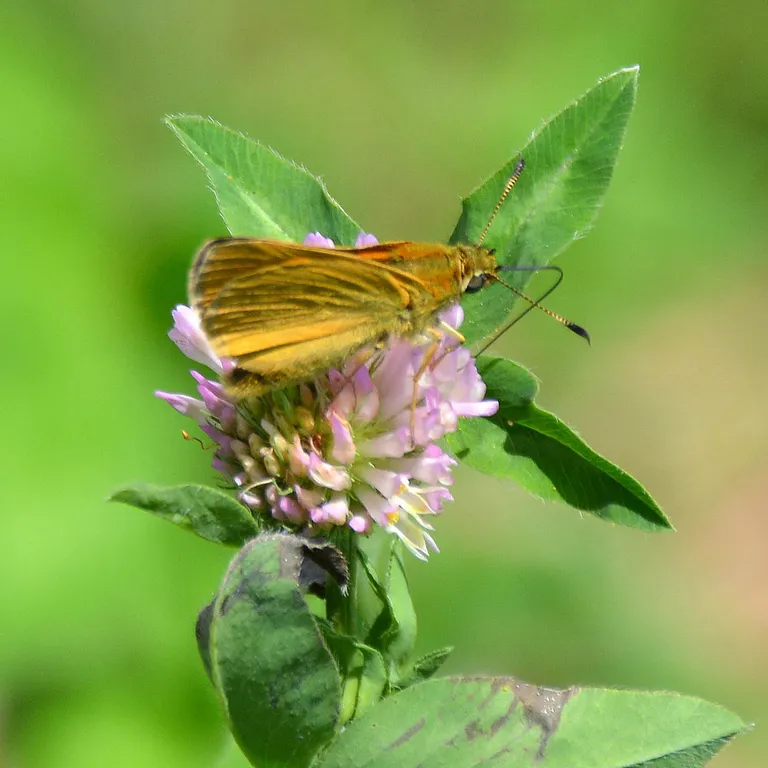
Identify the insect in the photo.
Ochlodes sylvanus (also Ochlodes venata)
